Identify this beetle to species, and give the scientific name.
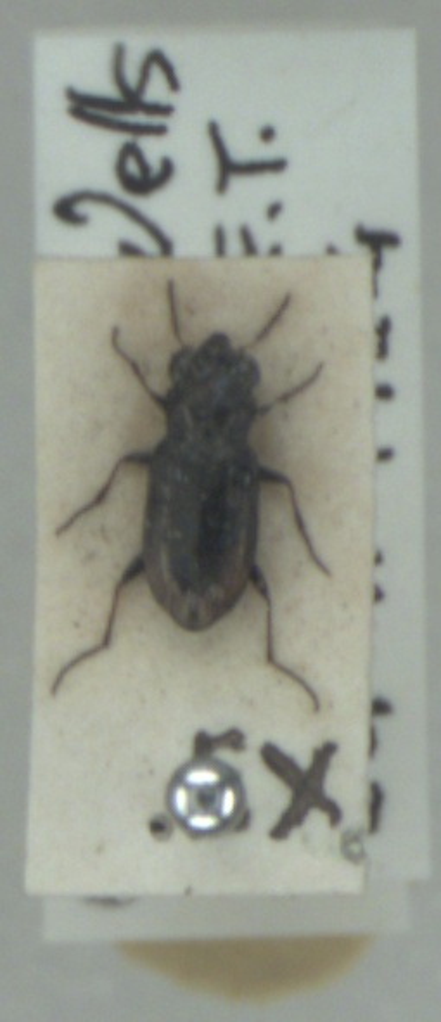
Notiophilus quadripunctatus
